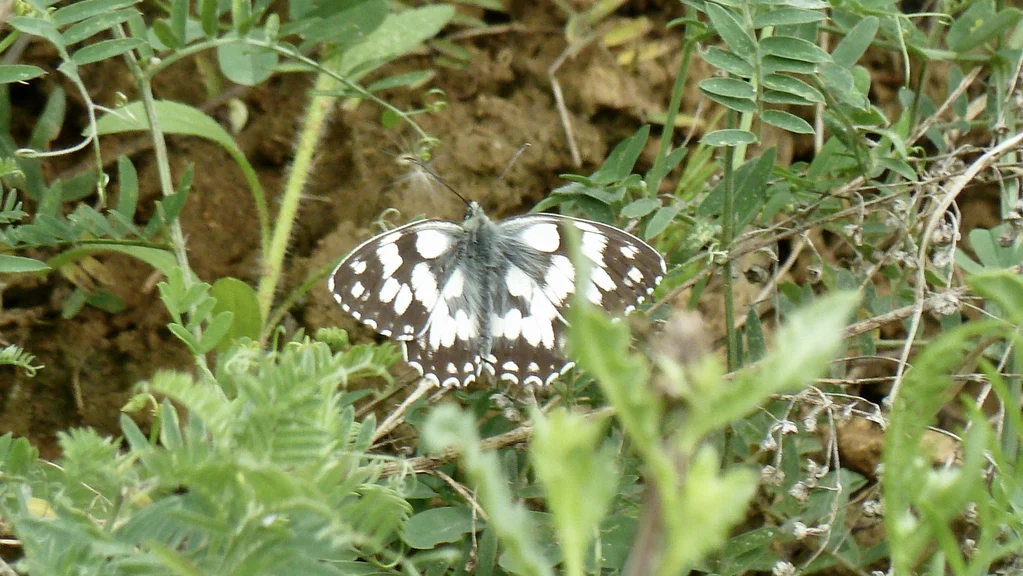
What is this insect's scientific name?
Melanargia galathea
